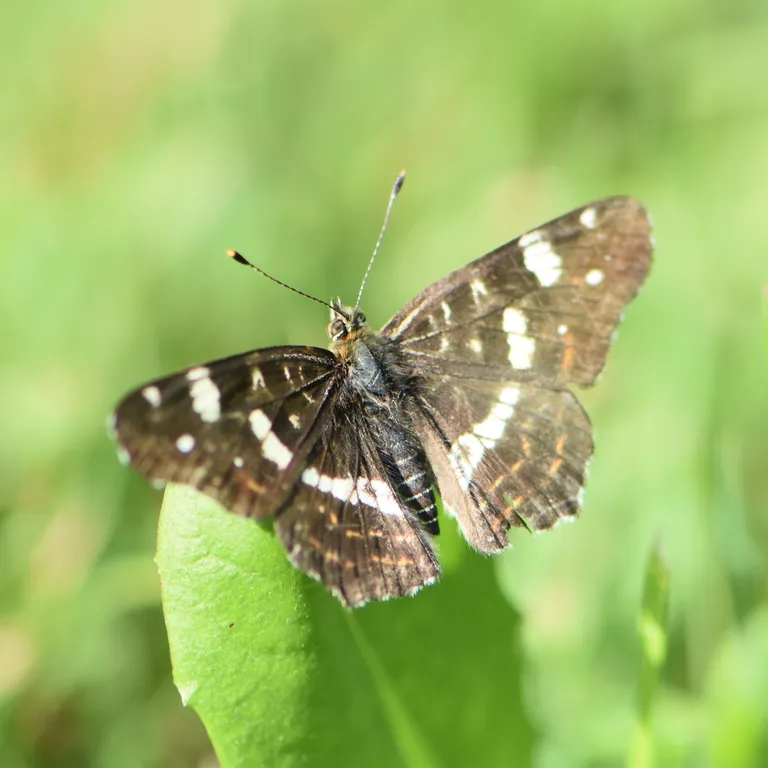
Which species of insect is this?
Araschnia levana
